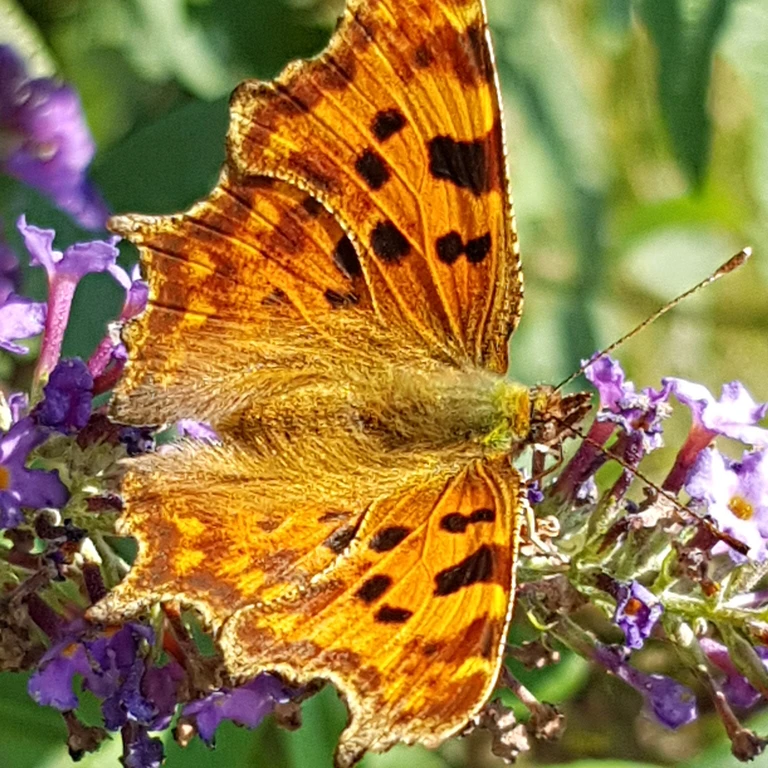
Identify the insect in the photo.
Polygonia c-album
